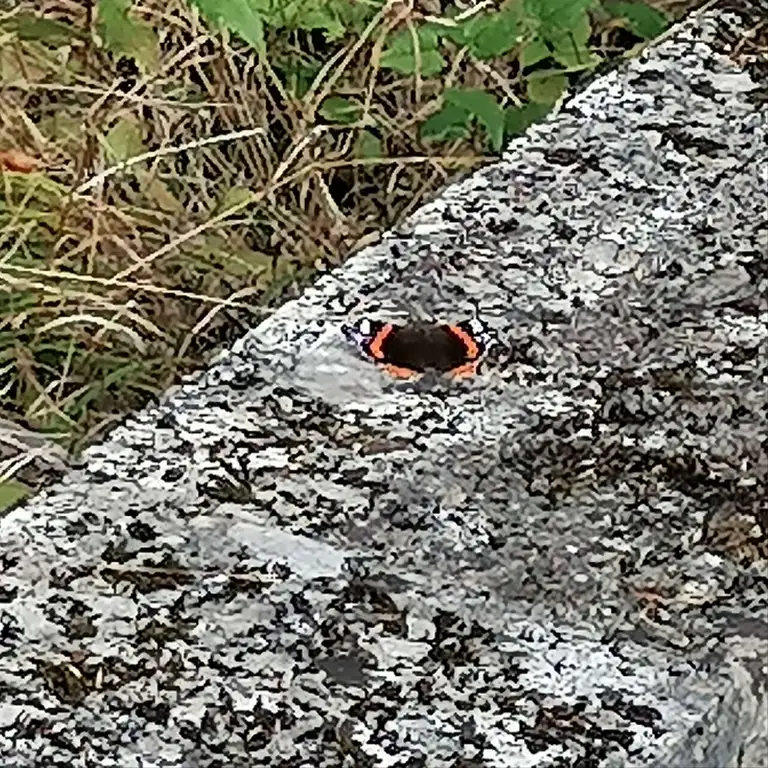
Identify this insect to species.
Vanessa atalanta
